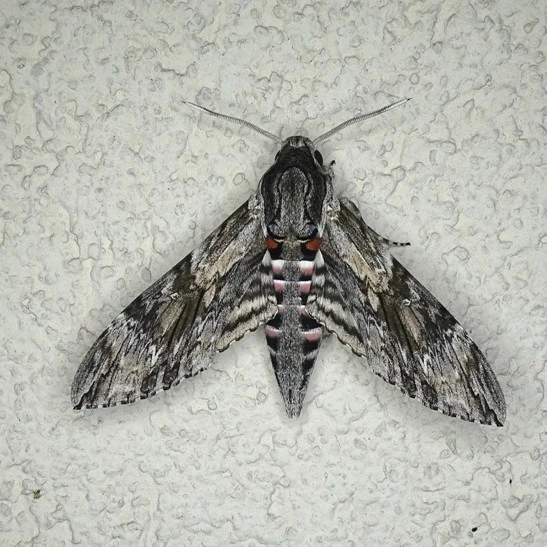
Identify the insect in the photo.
Agrius convolvuli
